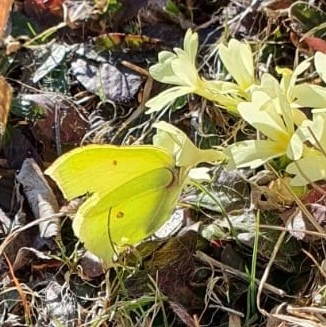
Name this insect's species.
Gonepteryx rhamni
